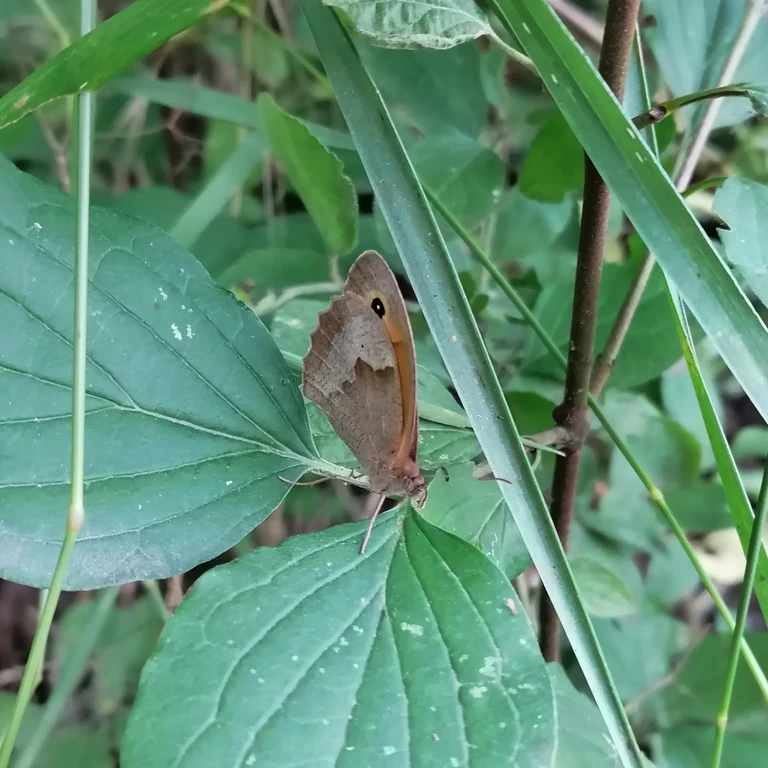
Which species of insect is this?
Maniola jurtina
